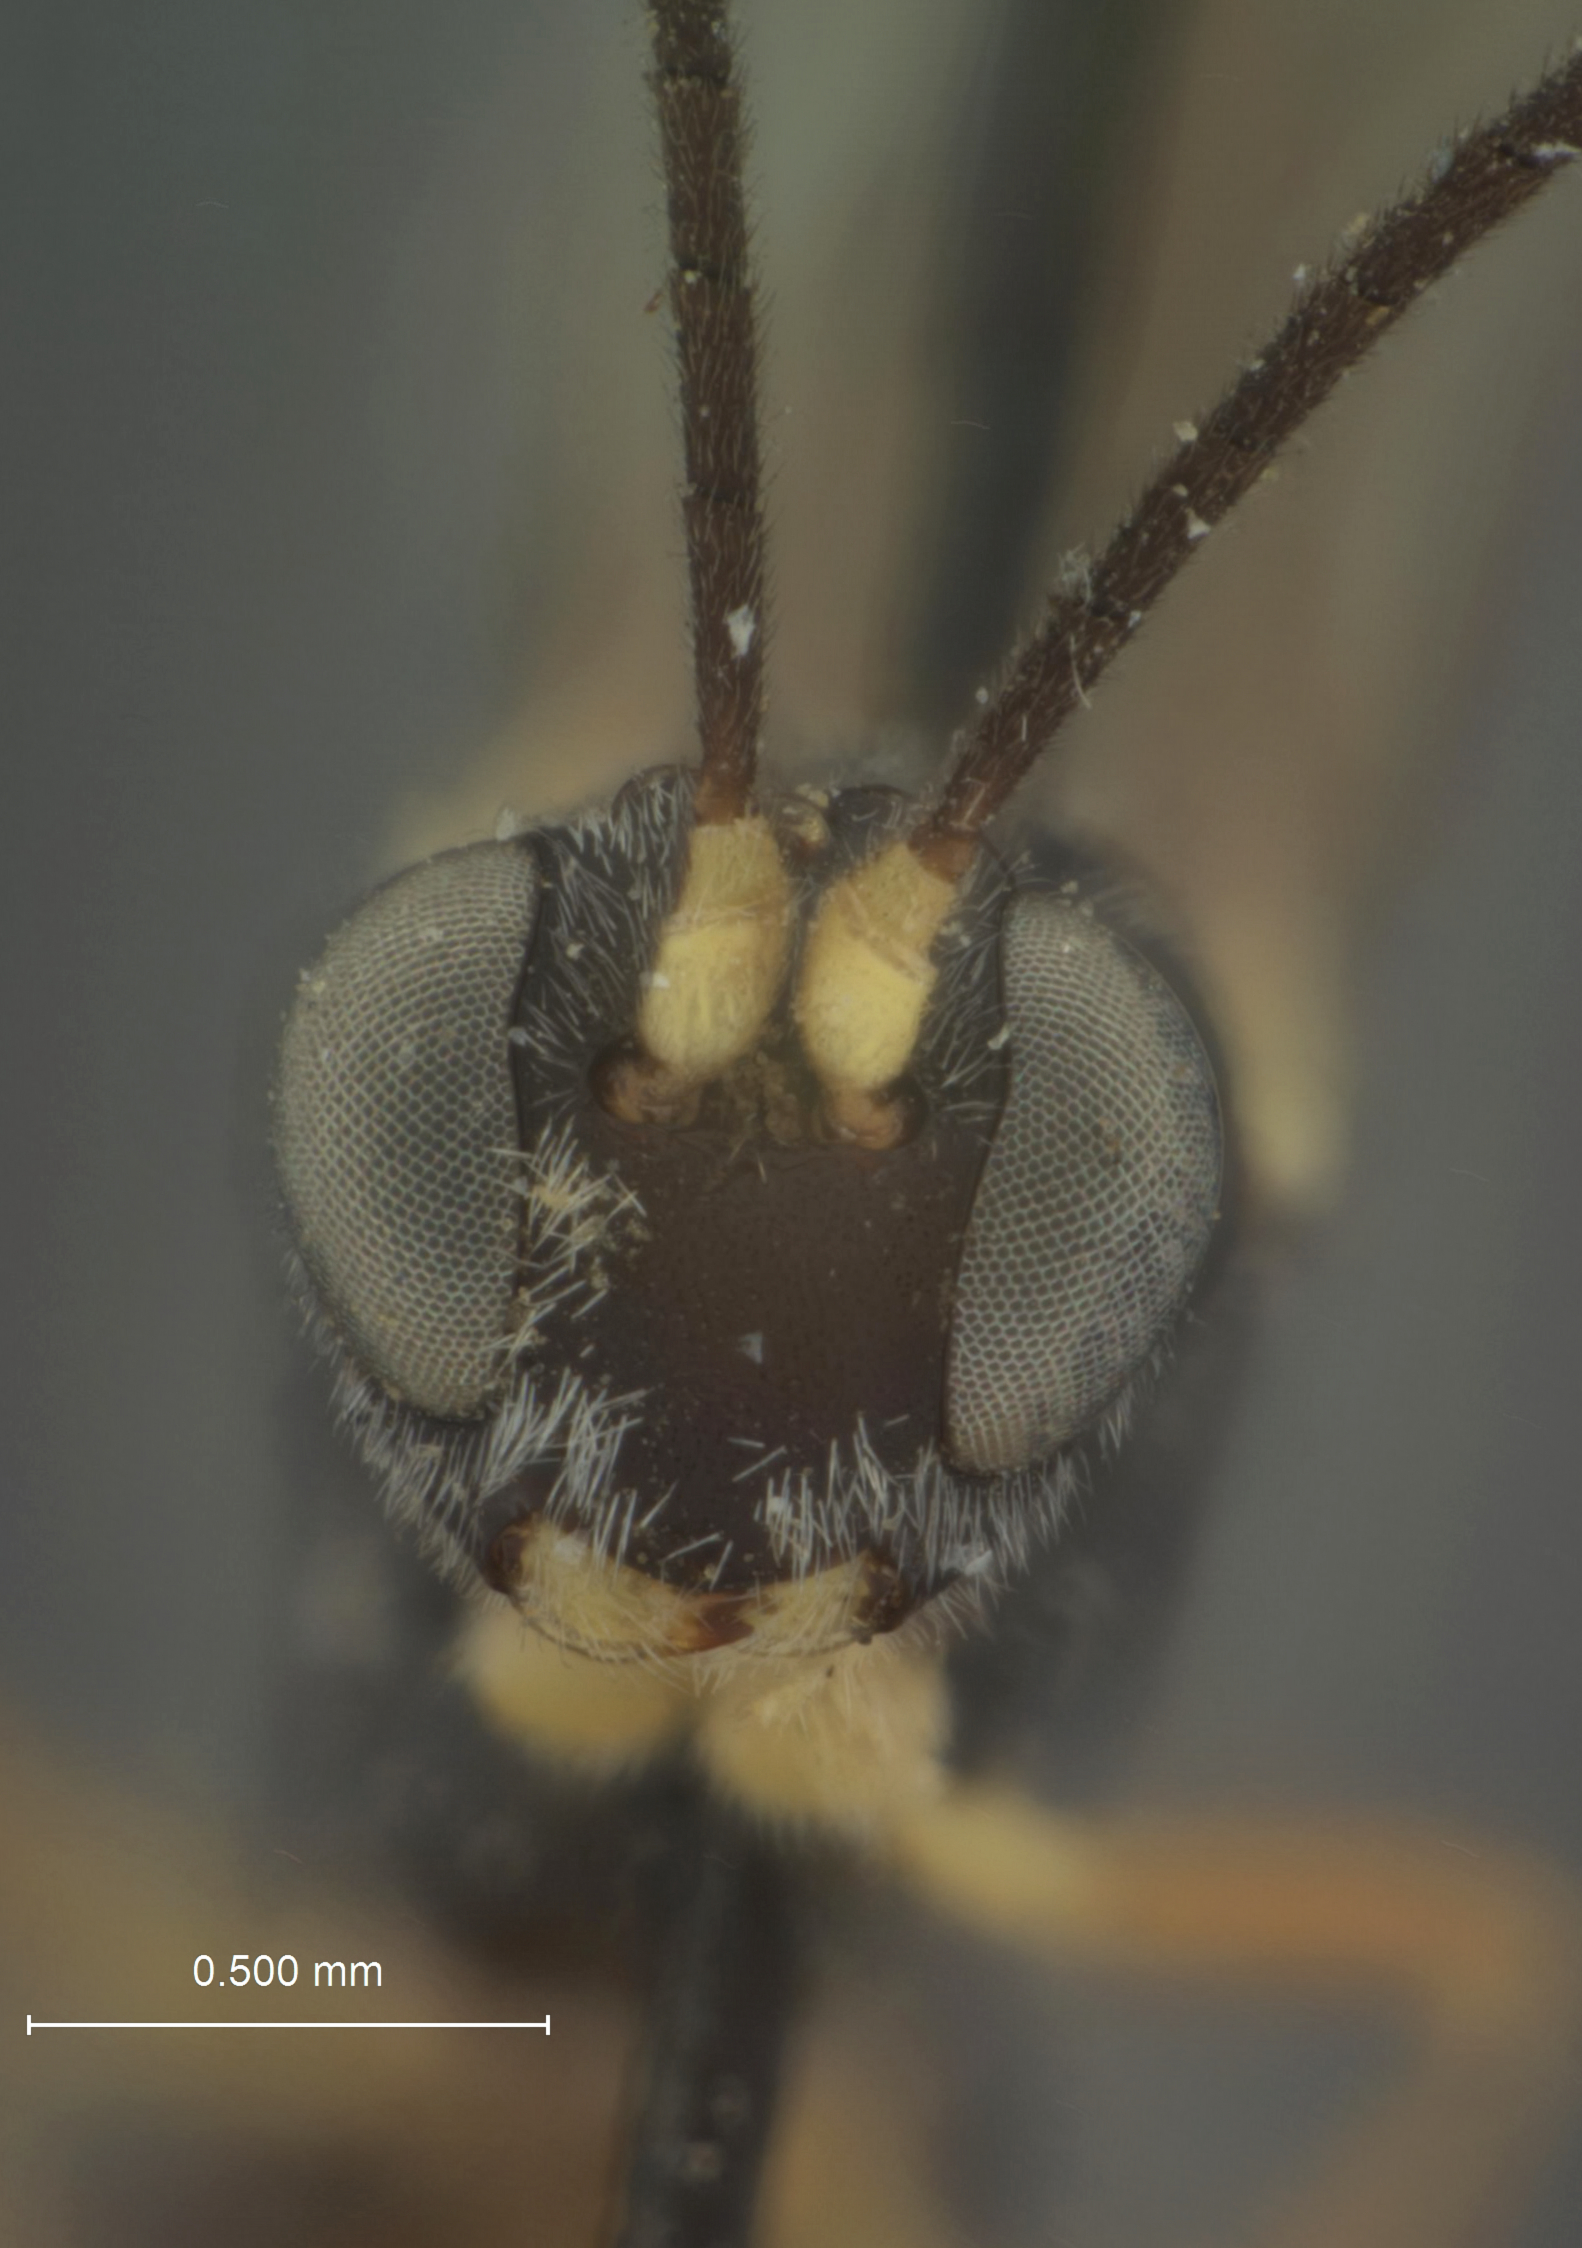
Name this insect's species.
Limneria eureka
